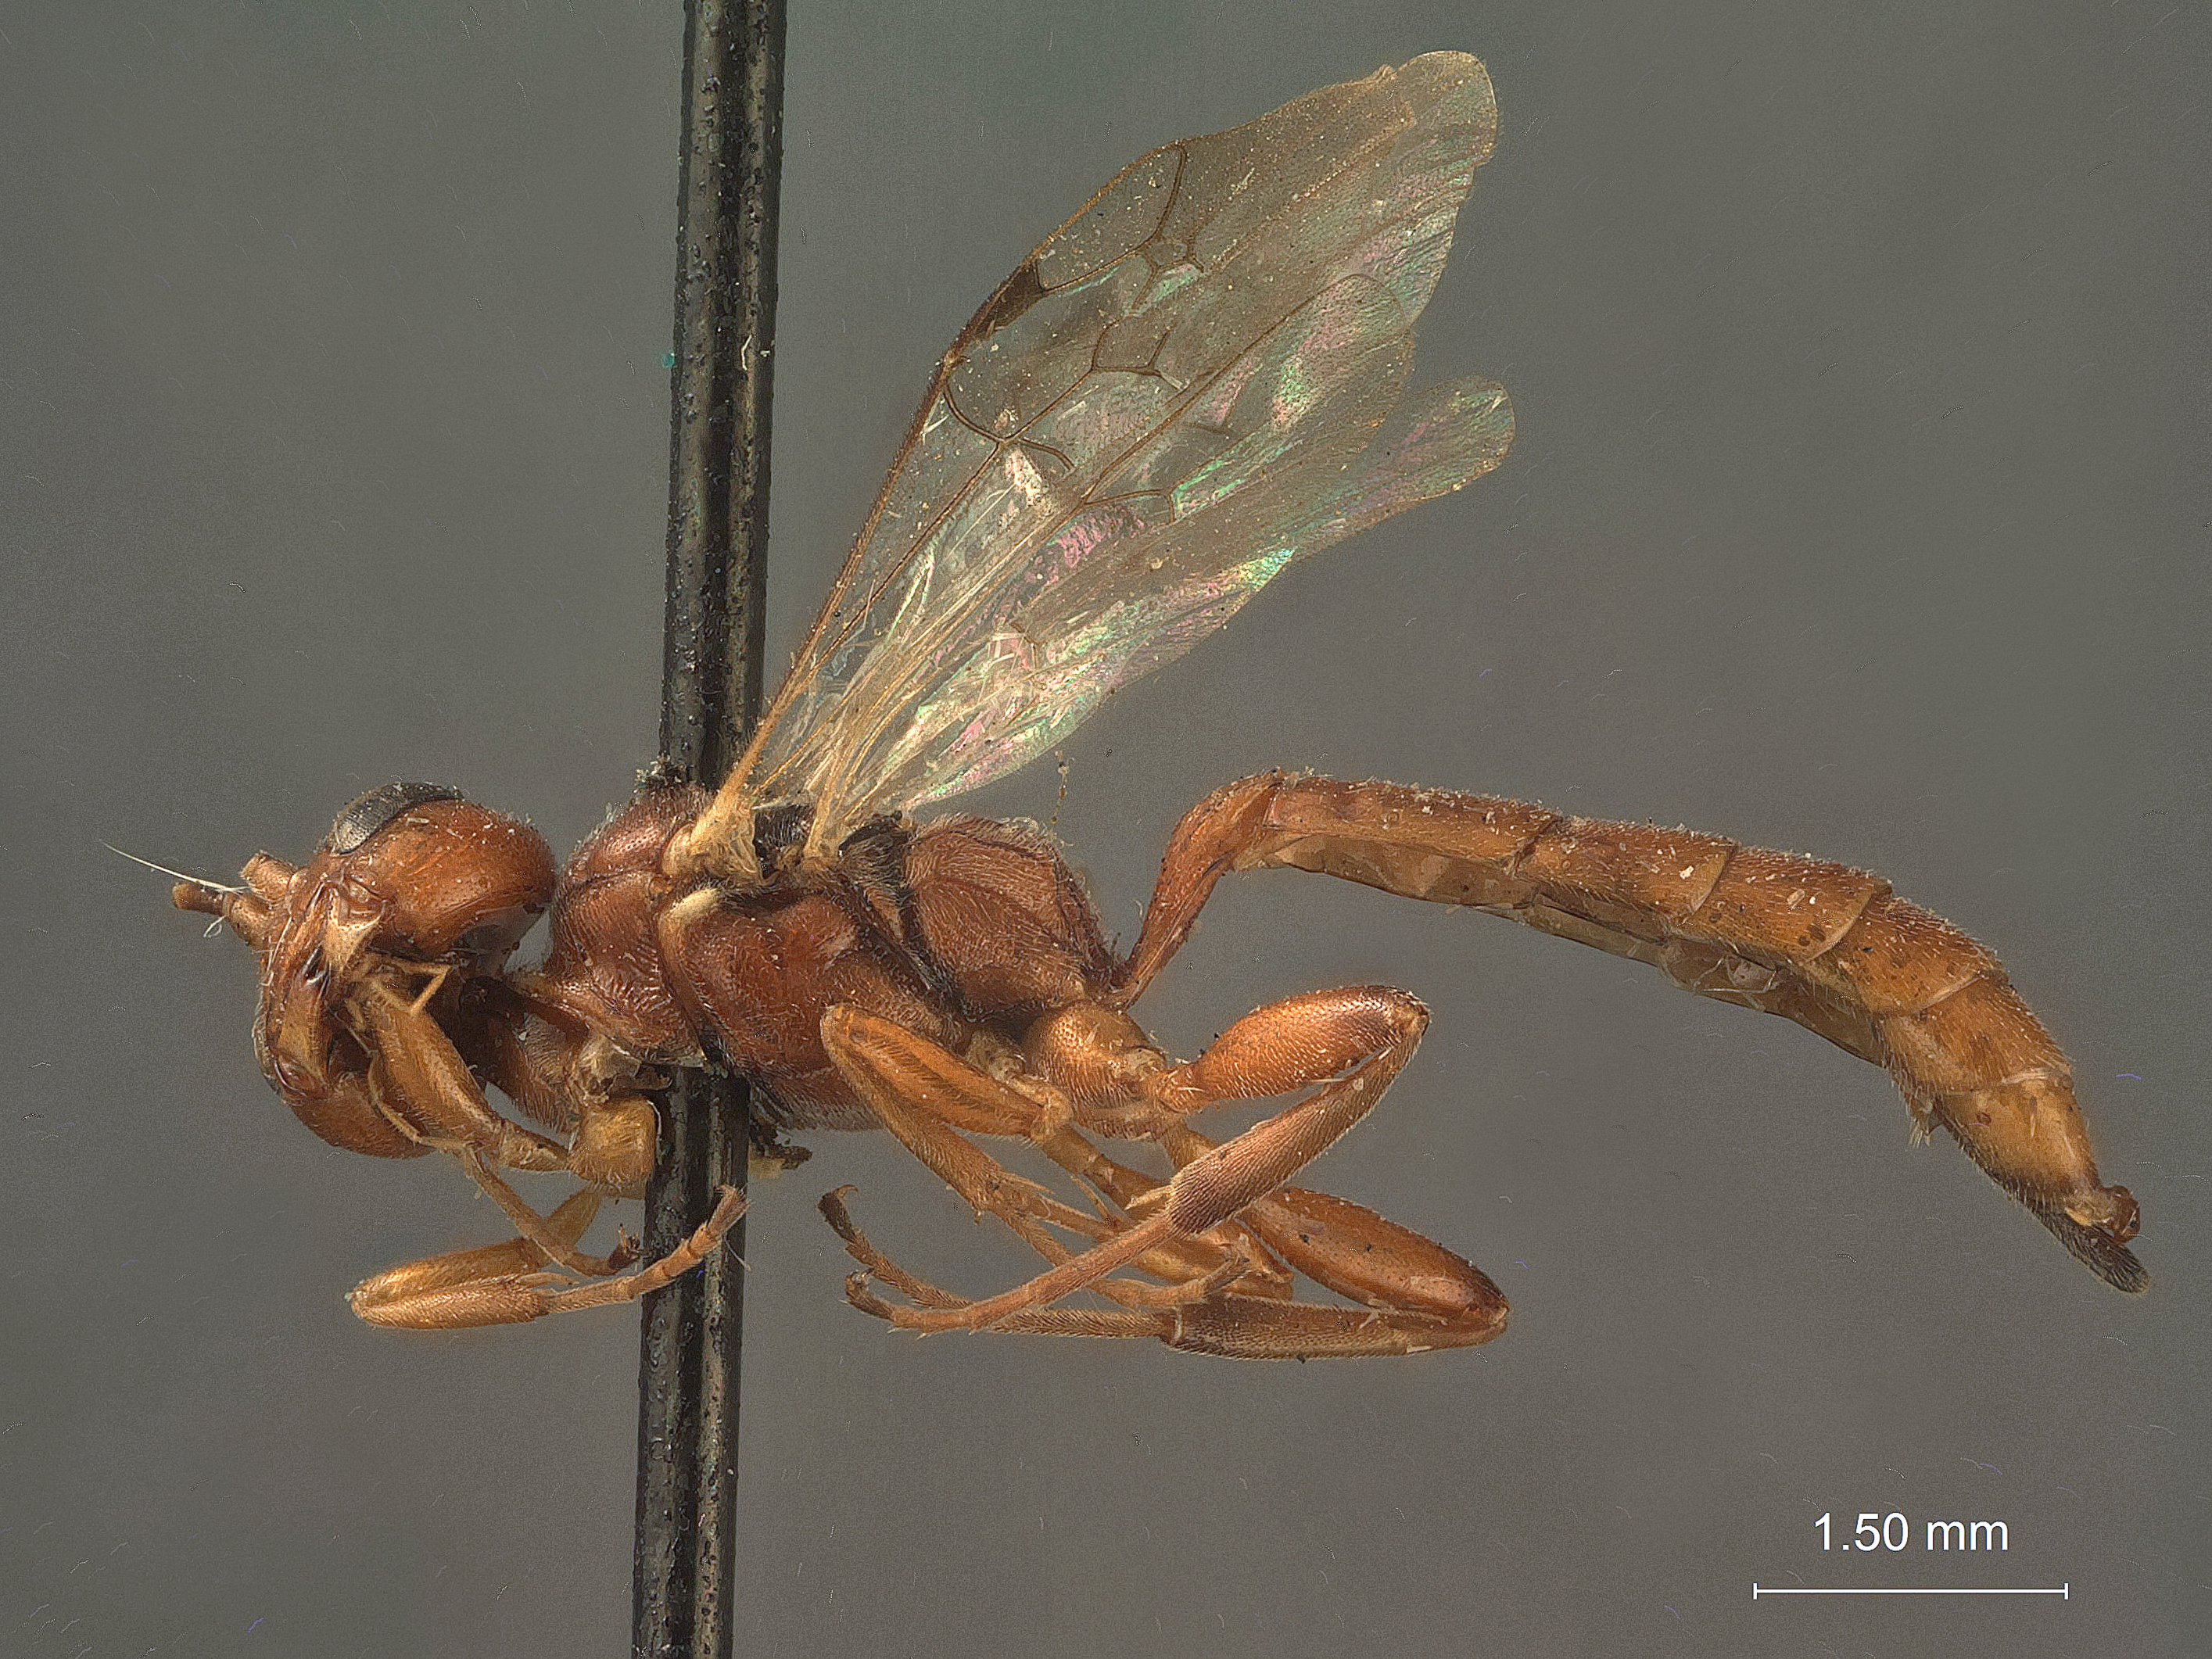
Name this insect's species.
Phaeogenes phycidis
